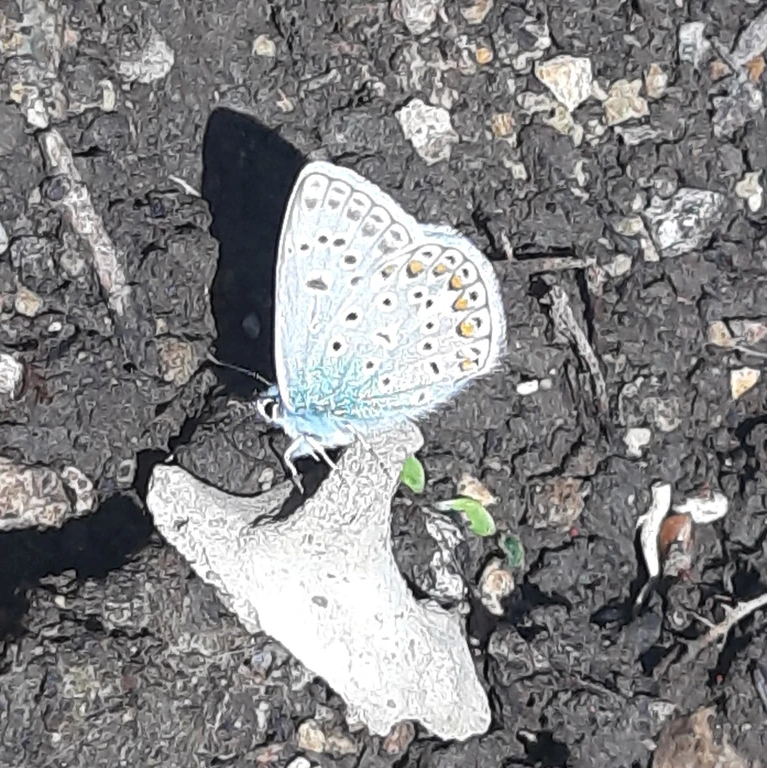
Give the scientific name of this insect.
Polyommatus icarus
